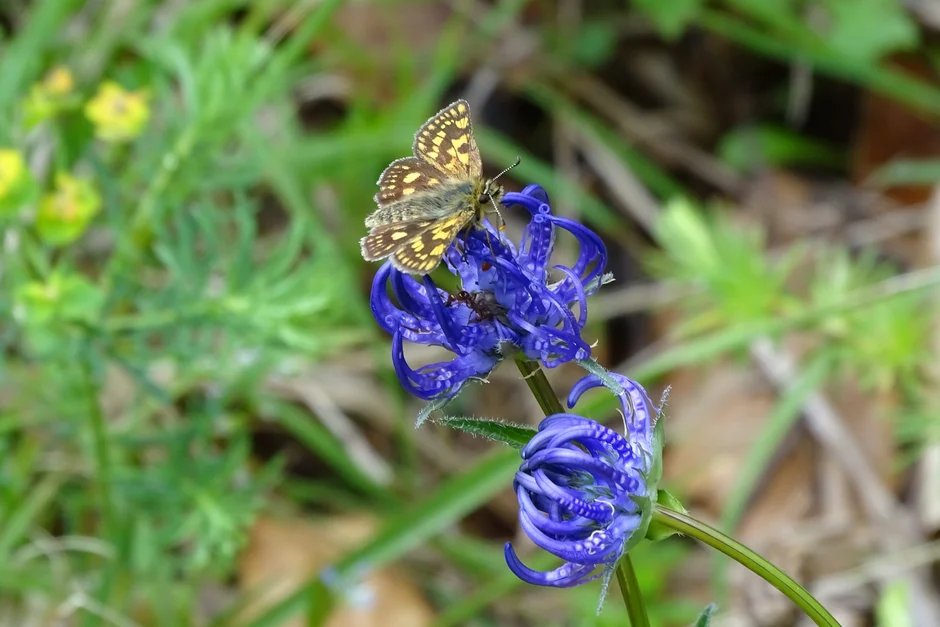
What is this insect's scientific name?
Carterocephalus palaemon
